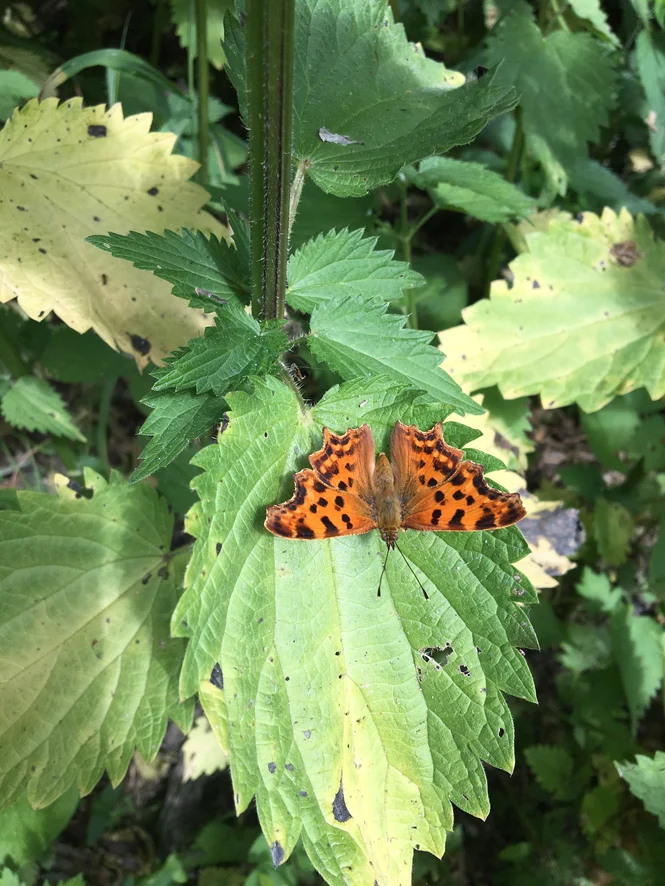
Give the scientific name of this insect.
Polygonia c-album
